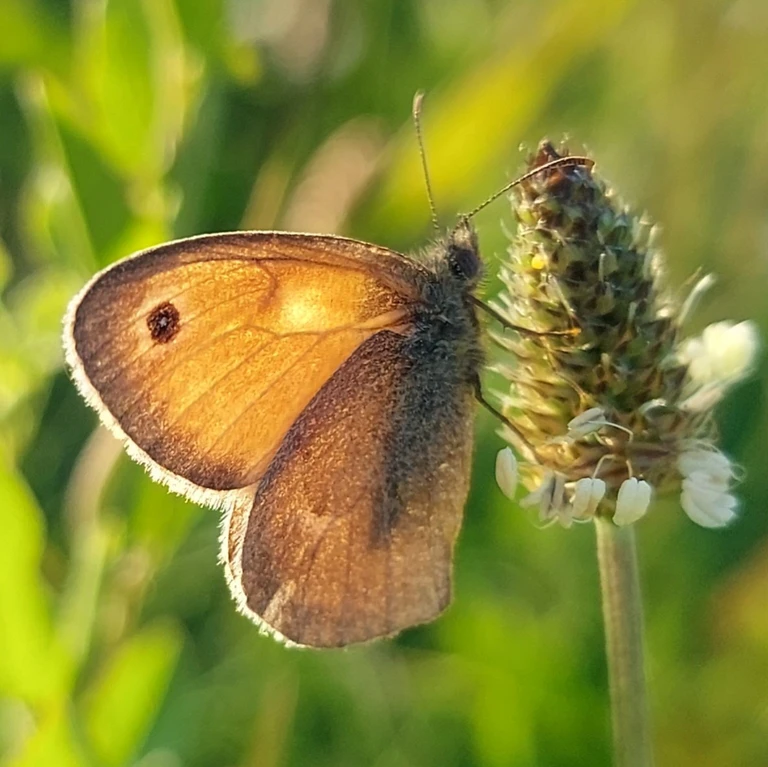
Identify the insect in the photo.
Coenonympha pamphilus
